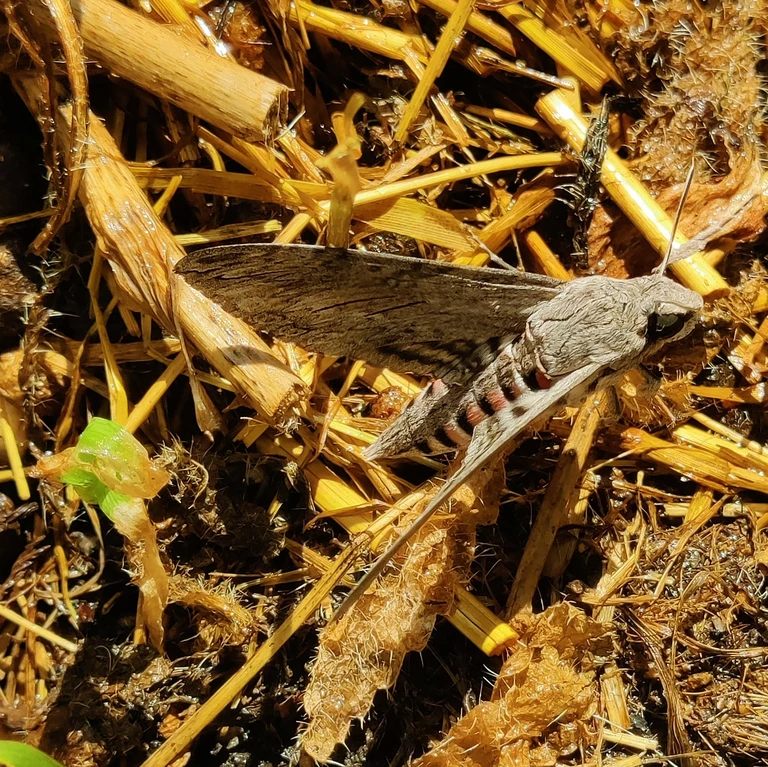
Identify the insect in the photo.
Agrius convolvuli
